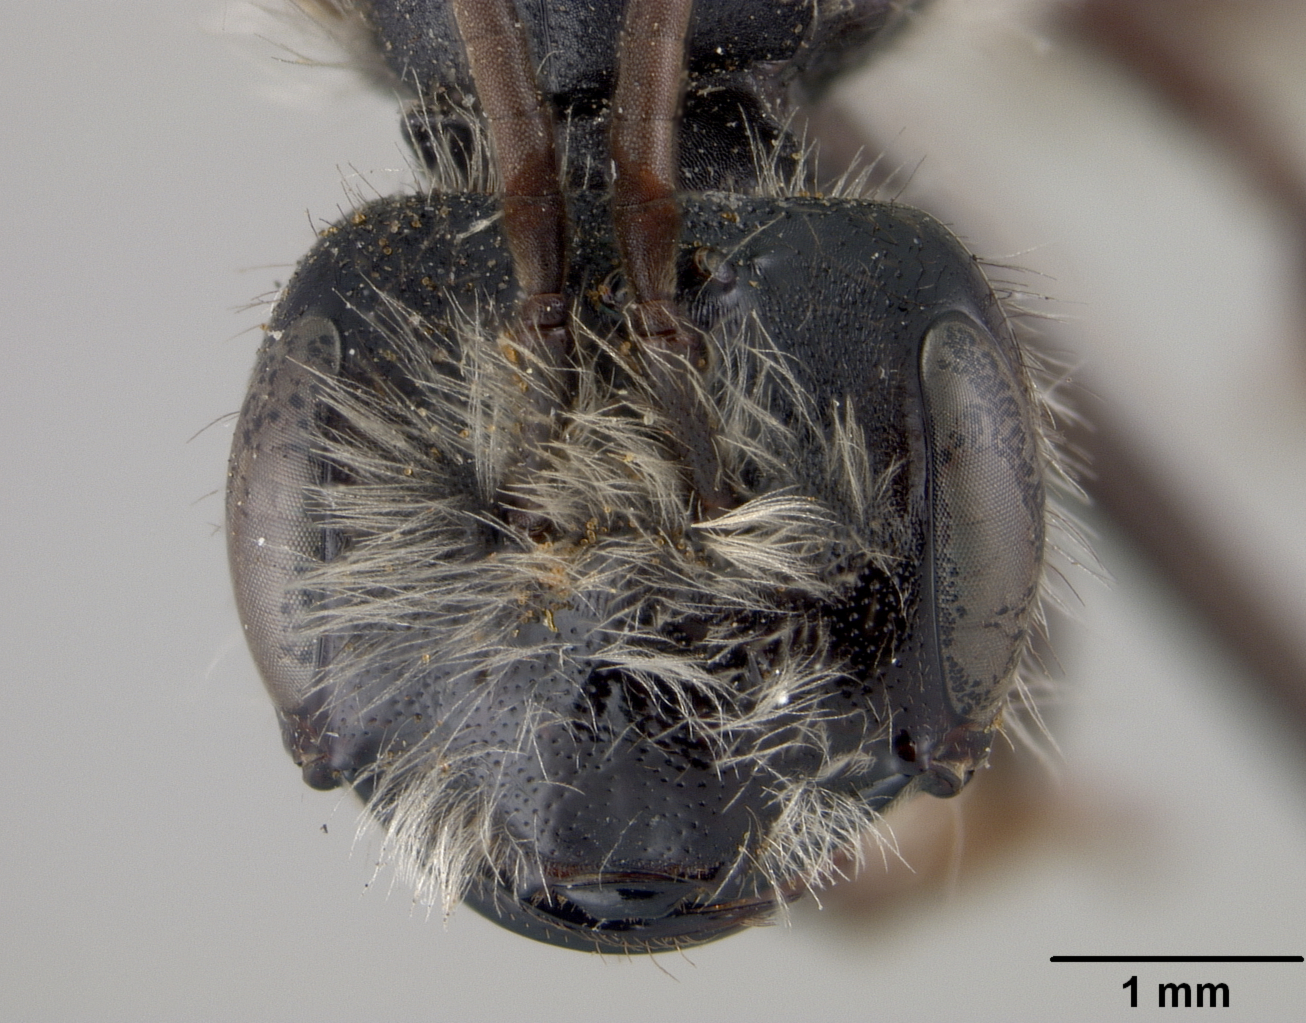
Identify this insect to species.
Andrena durangoensis
